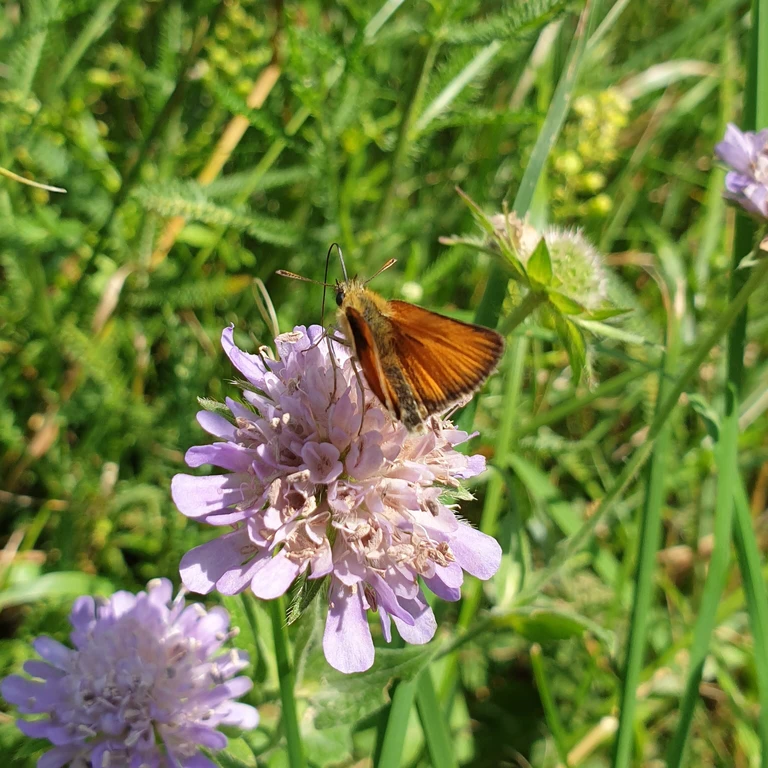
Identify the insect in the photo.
Thymelicus lineola
